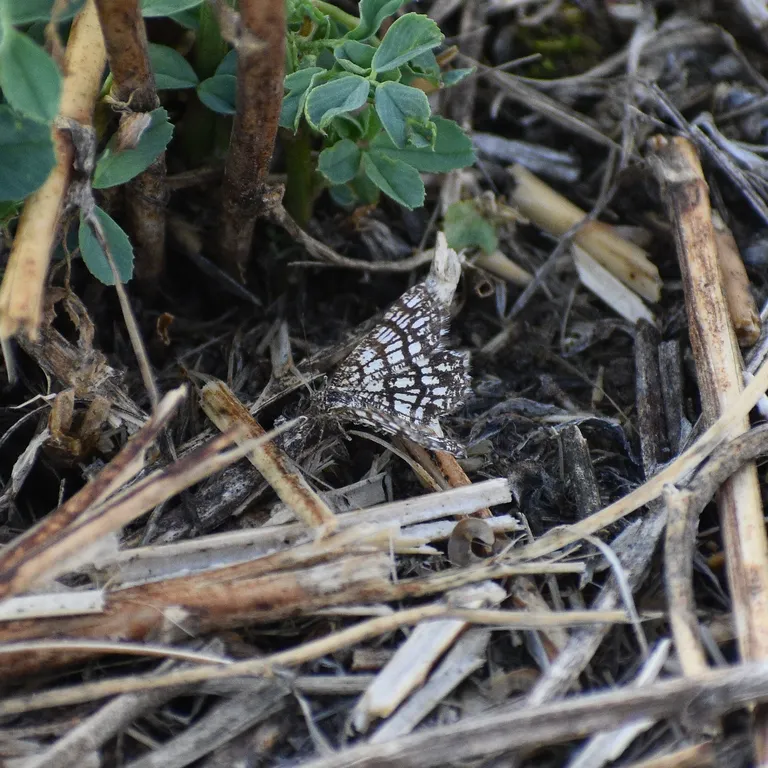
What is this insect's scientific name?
Chiasmia clathrata
